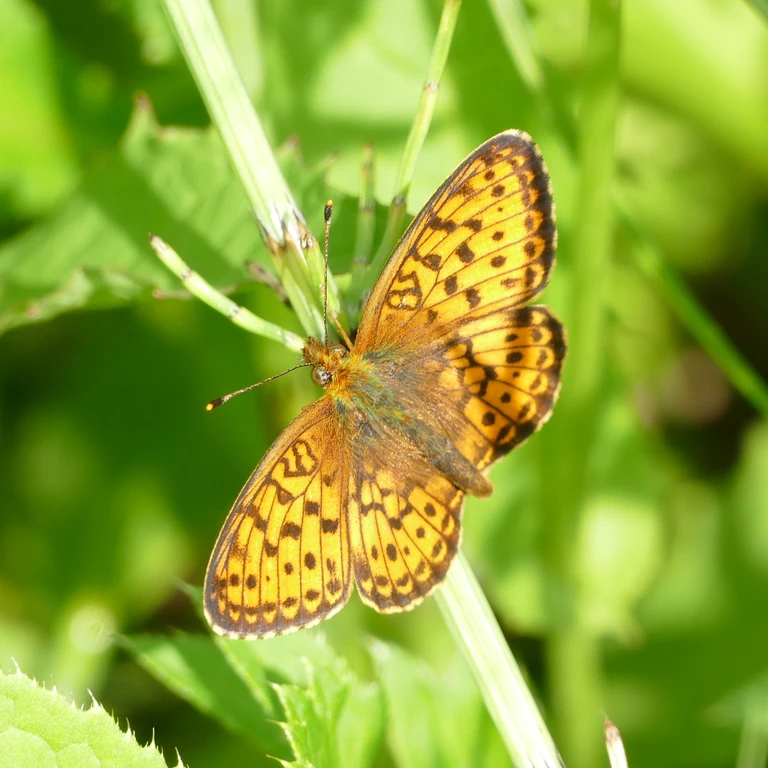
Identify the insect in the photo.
Brenthis ino
